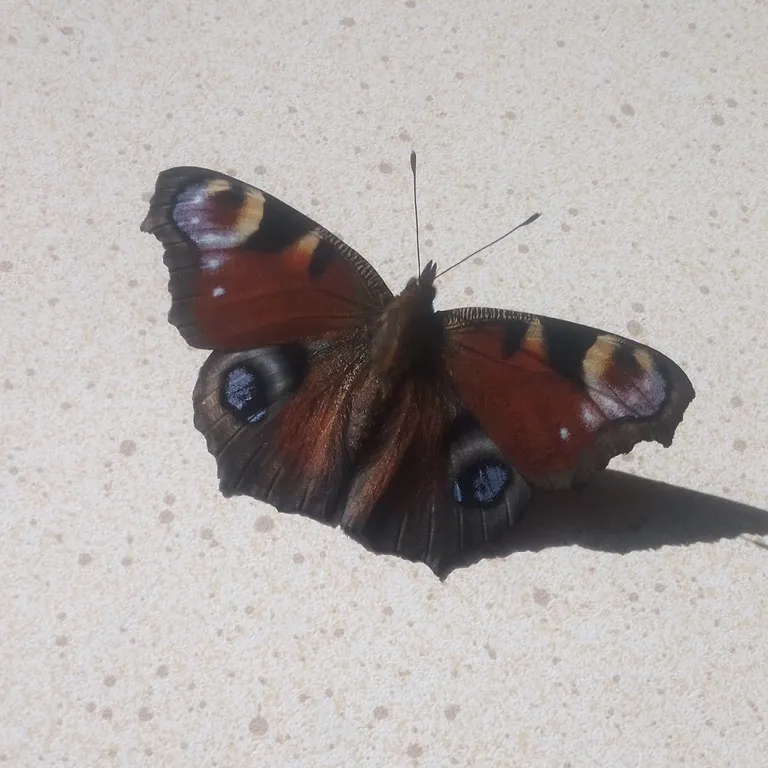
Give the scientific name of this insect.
Aglais io
